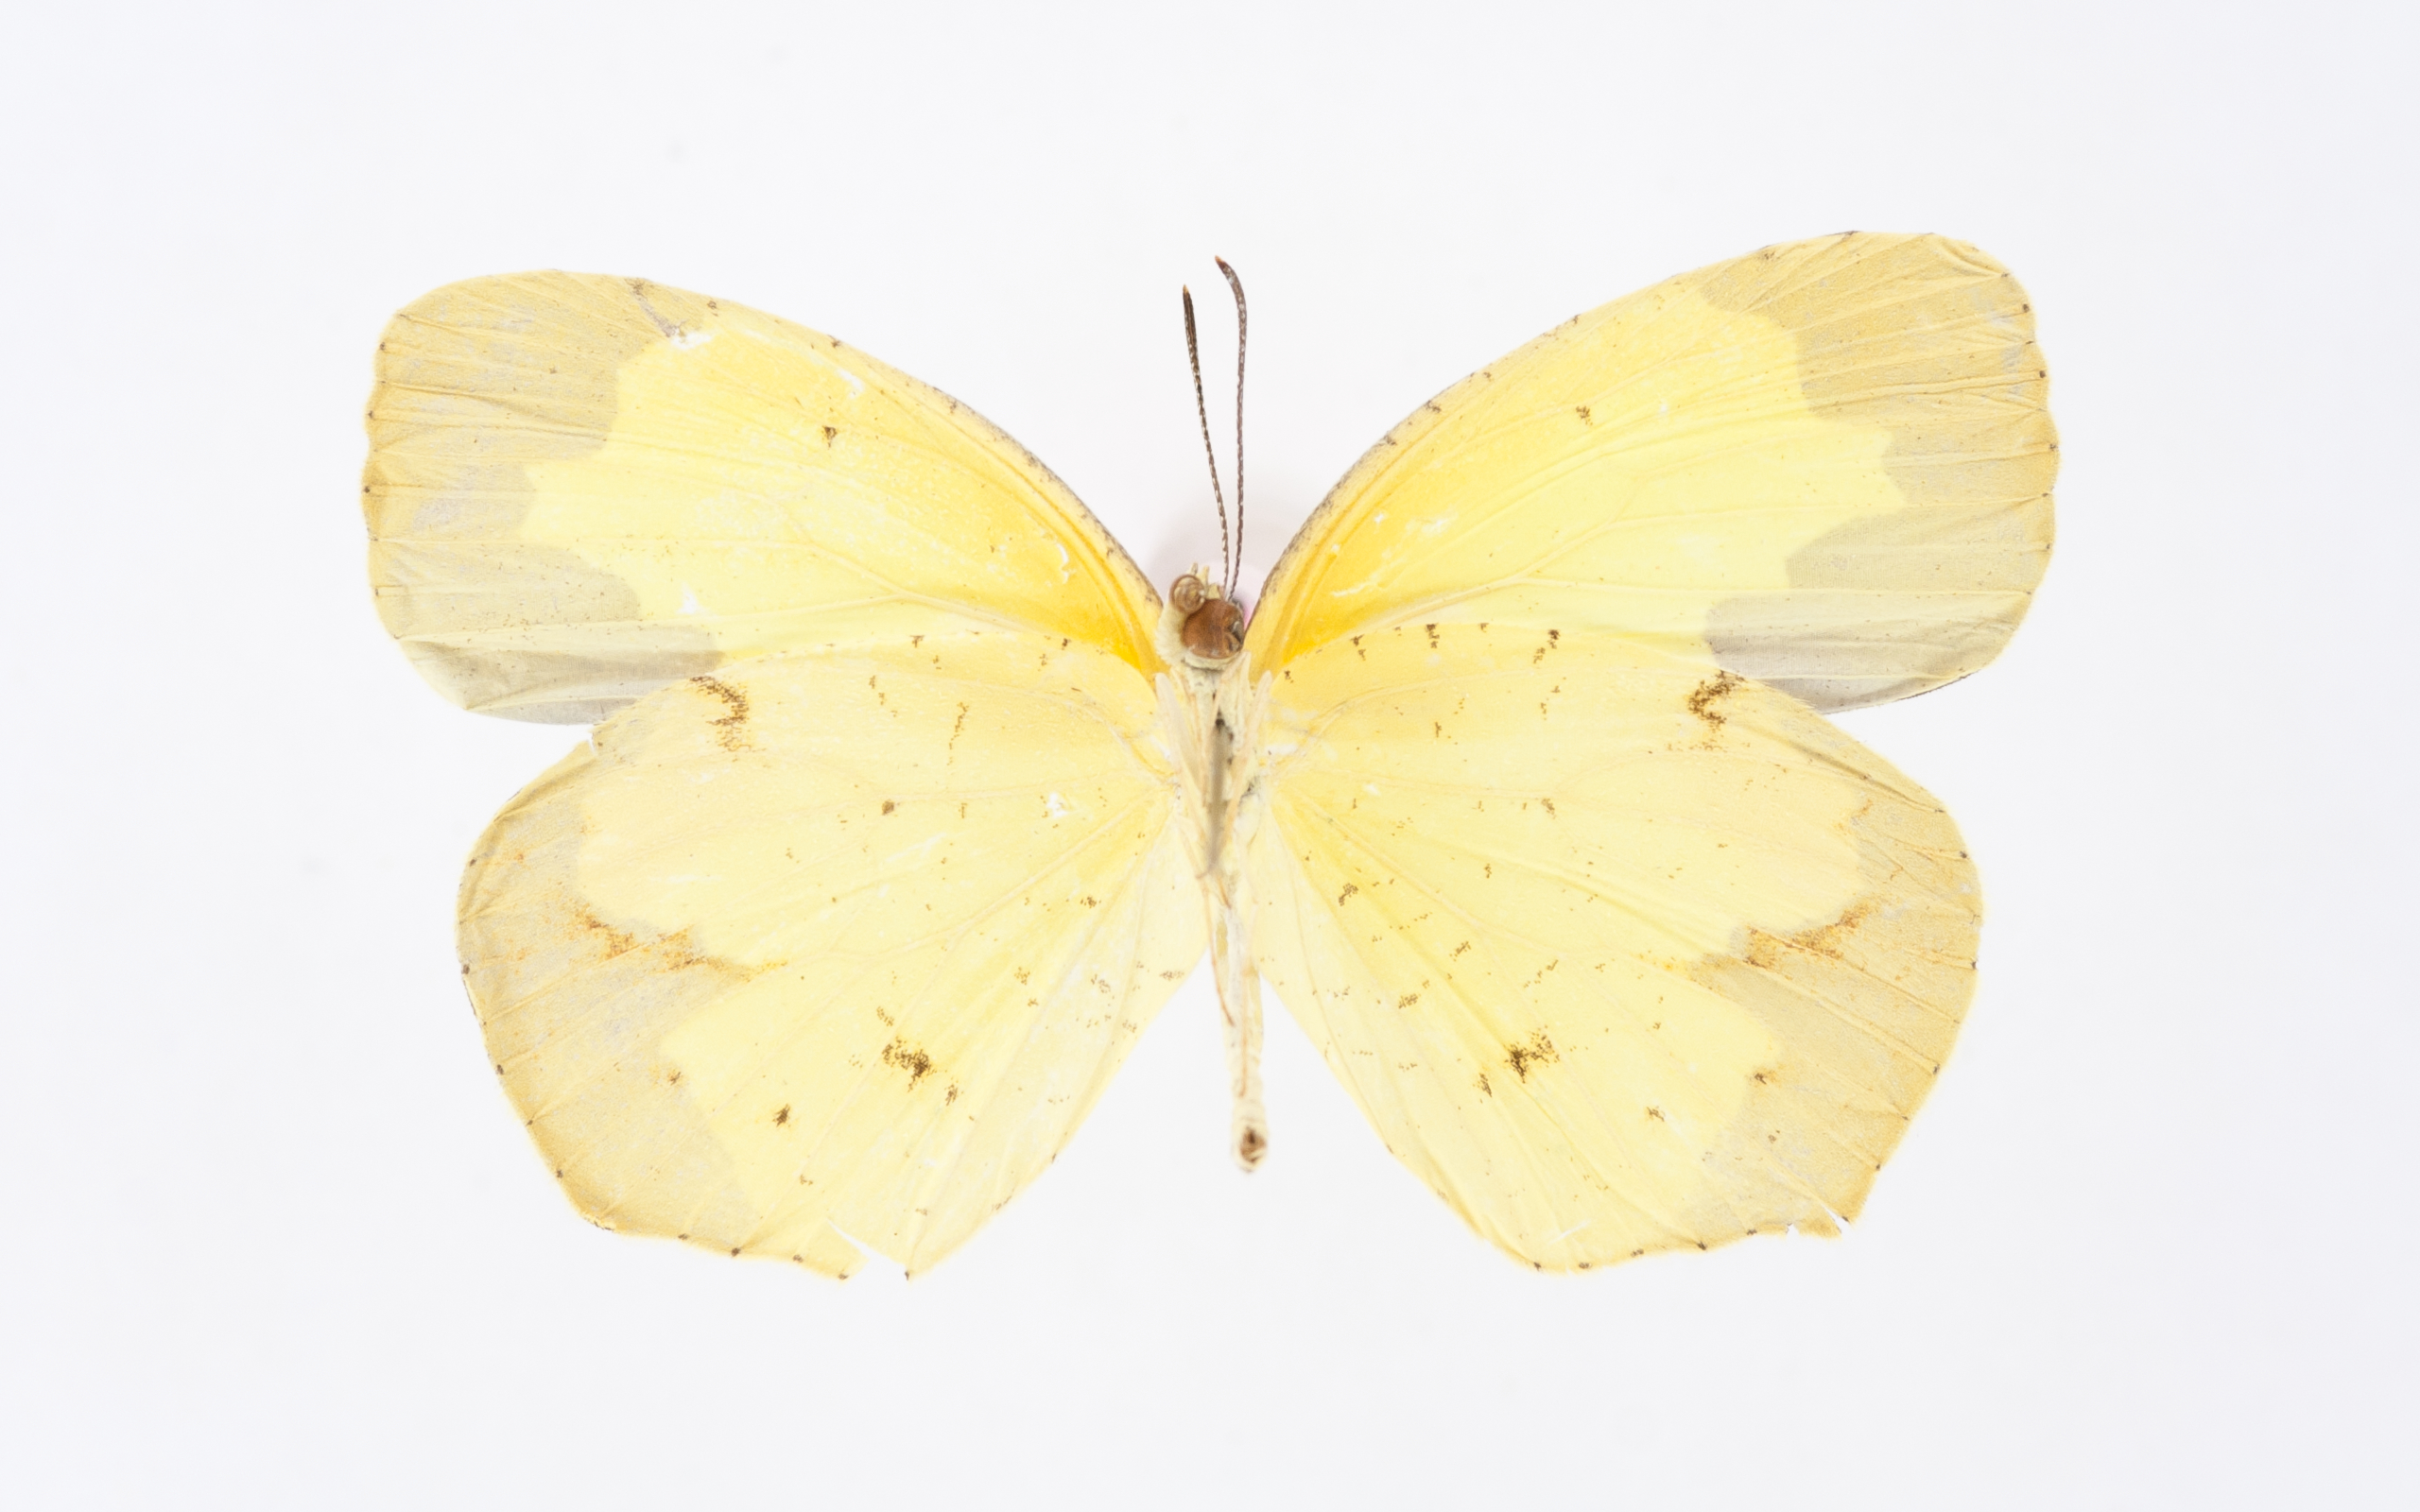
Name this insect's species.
Eurema arbela
